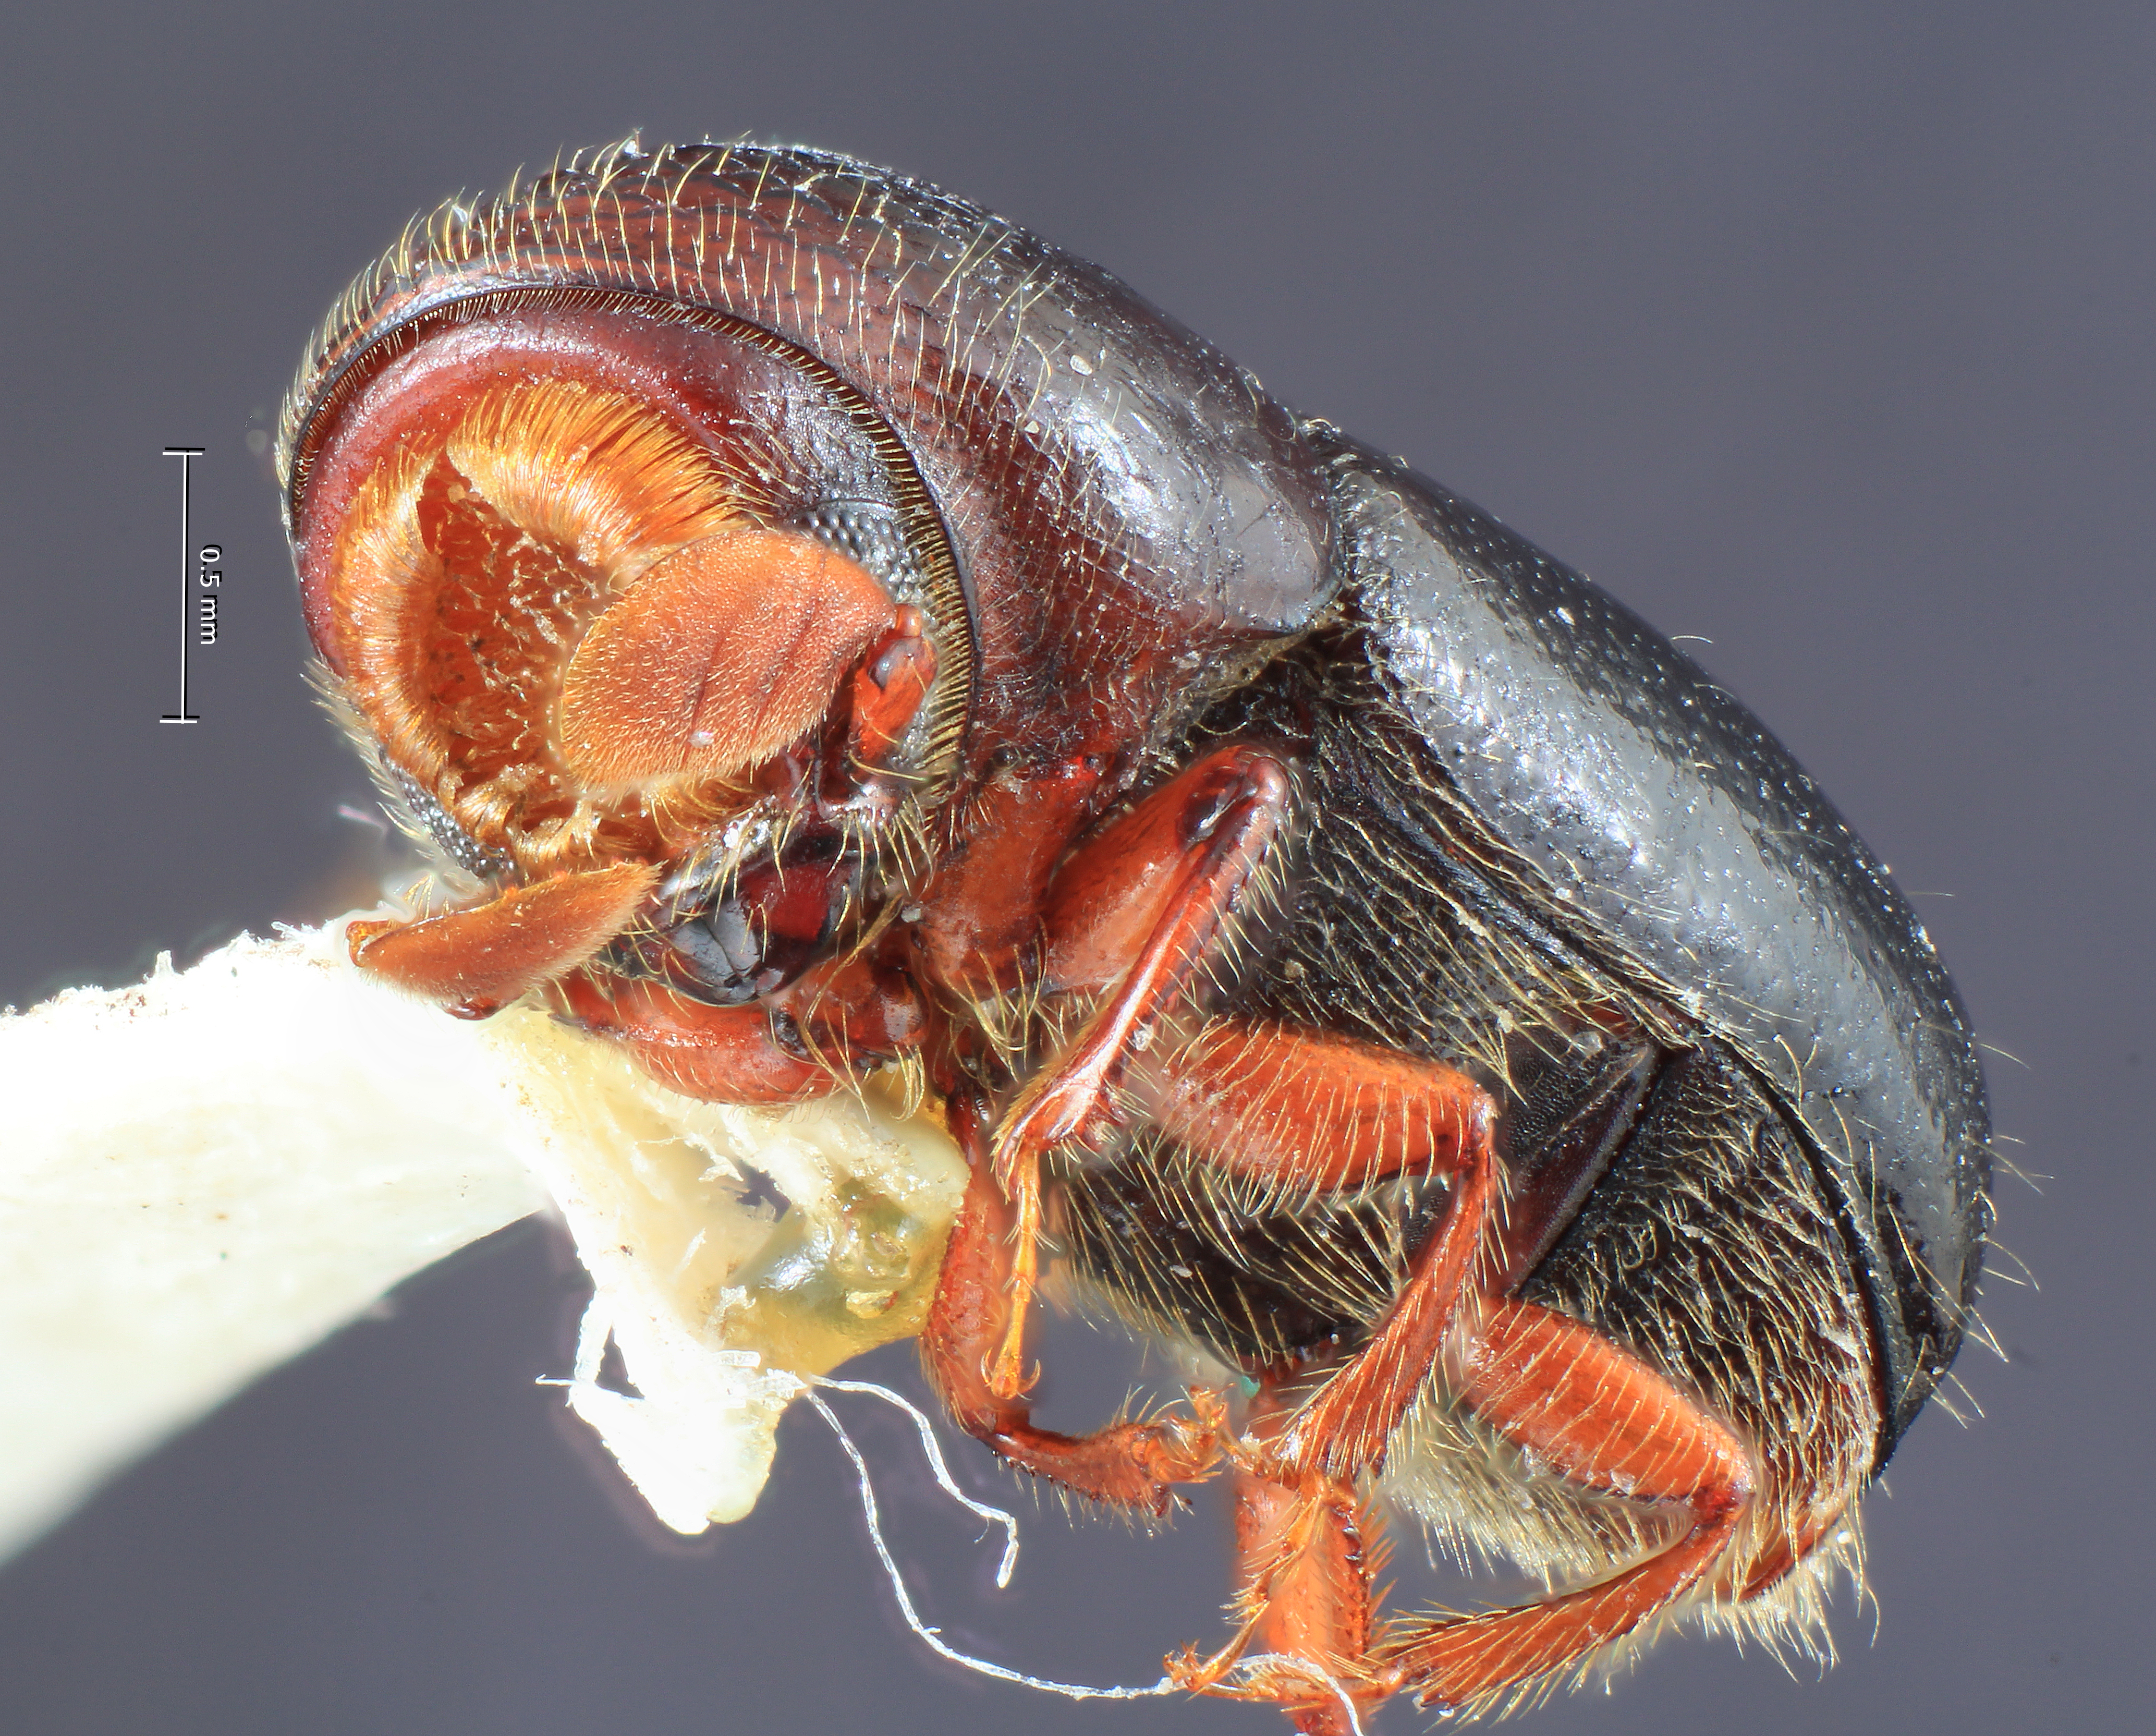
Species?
Corthylus concavus
